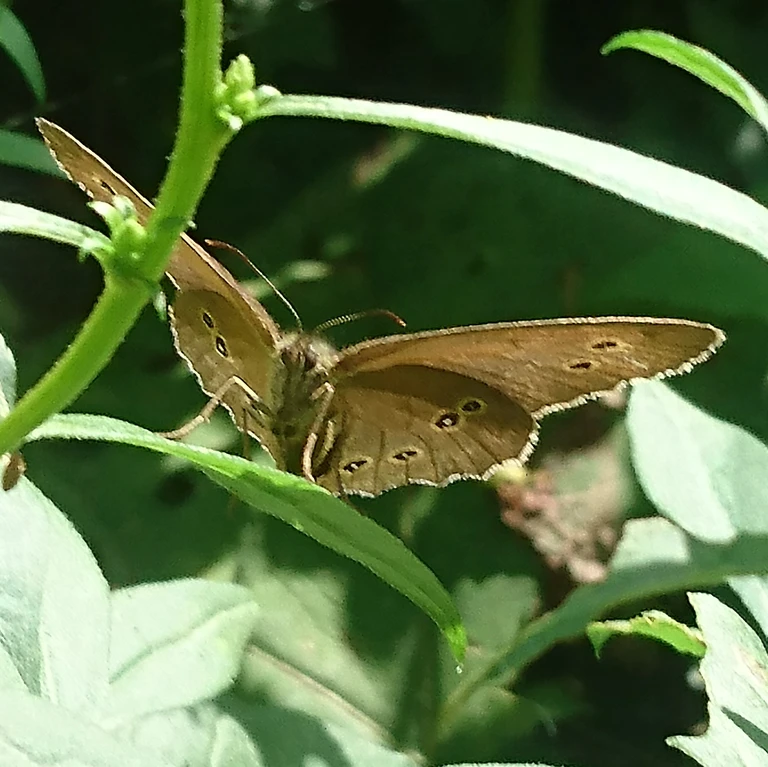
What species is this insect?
Aphantopus hyperantus
